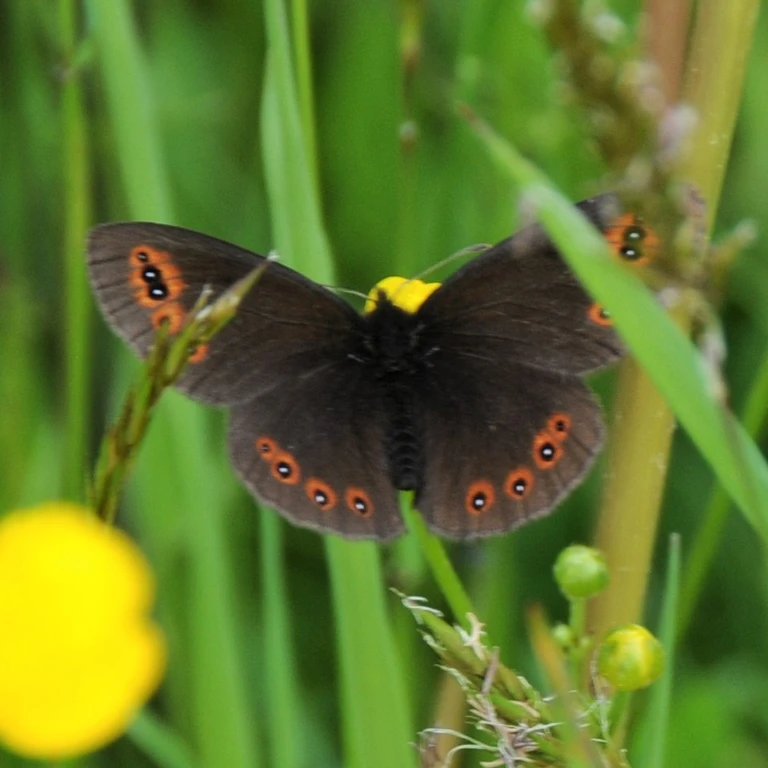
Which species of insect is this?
Erebia medusa
